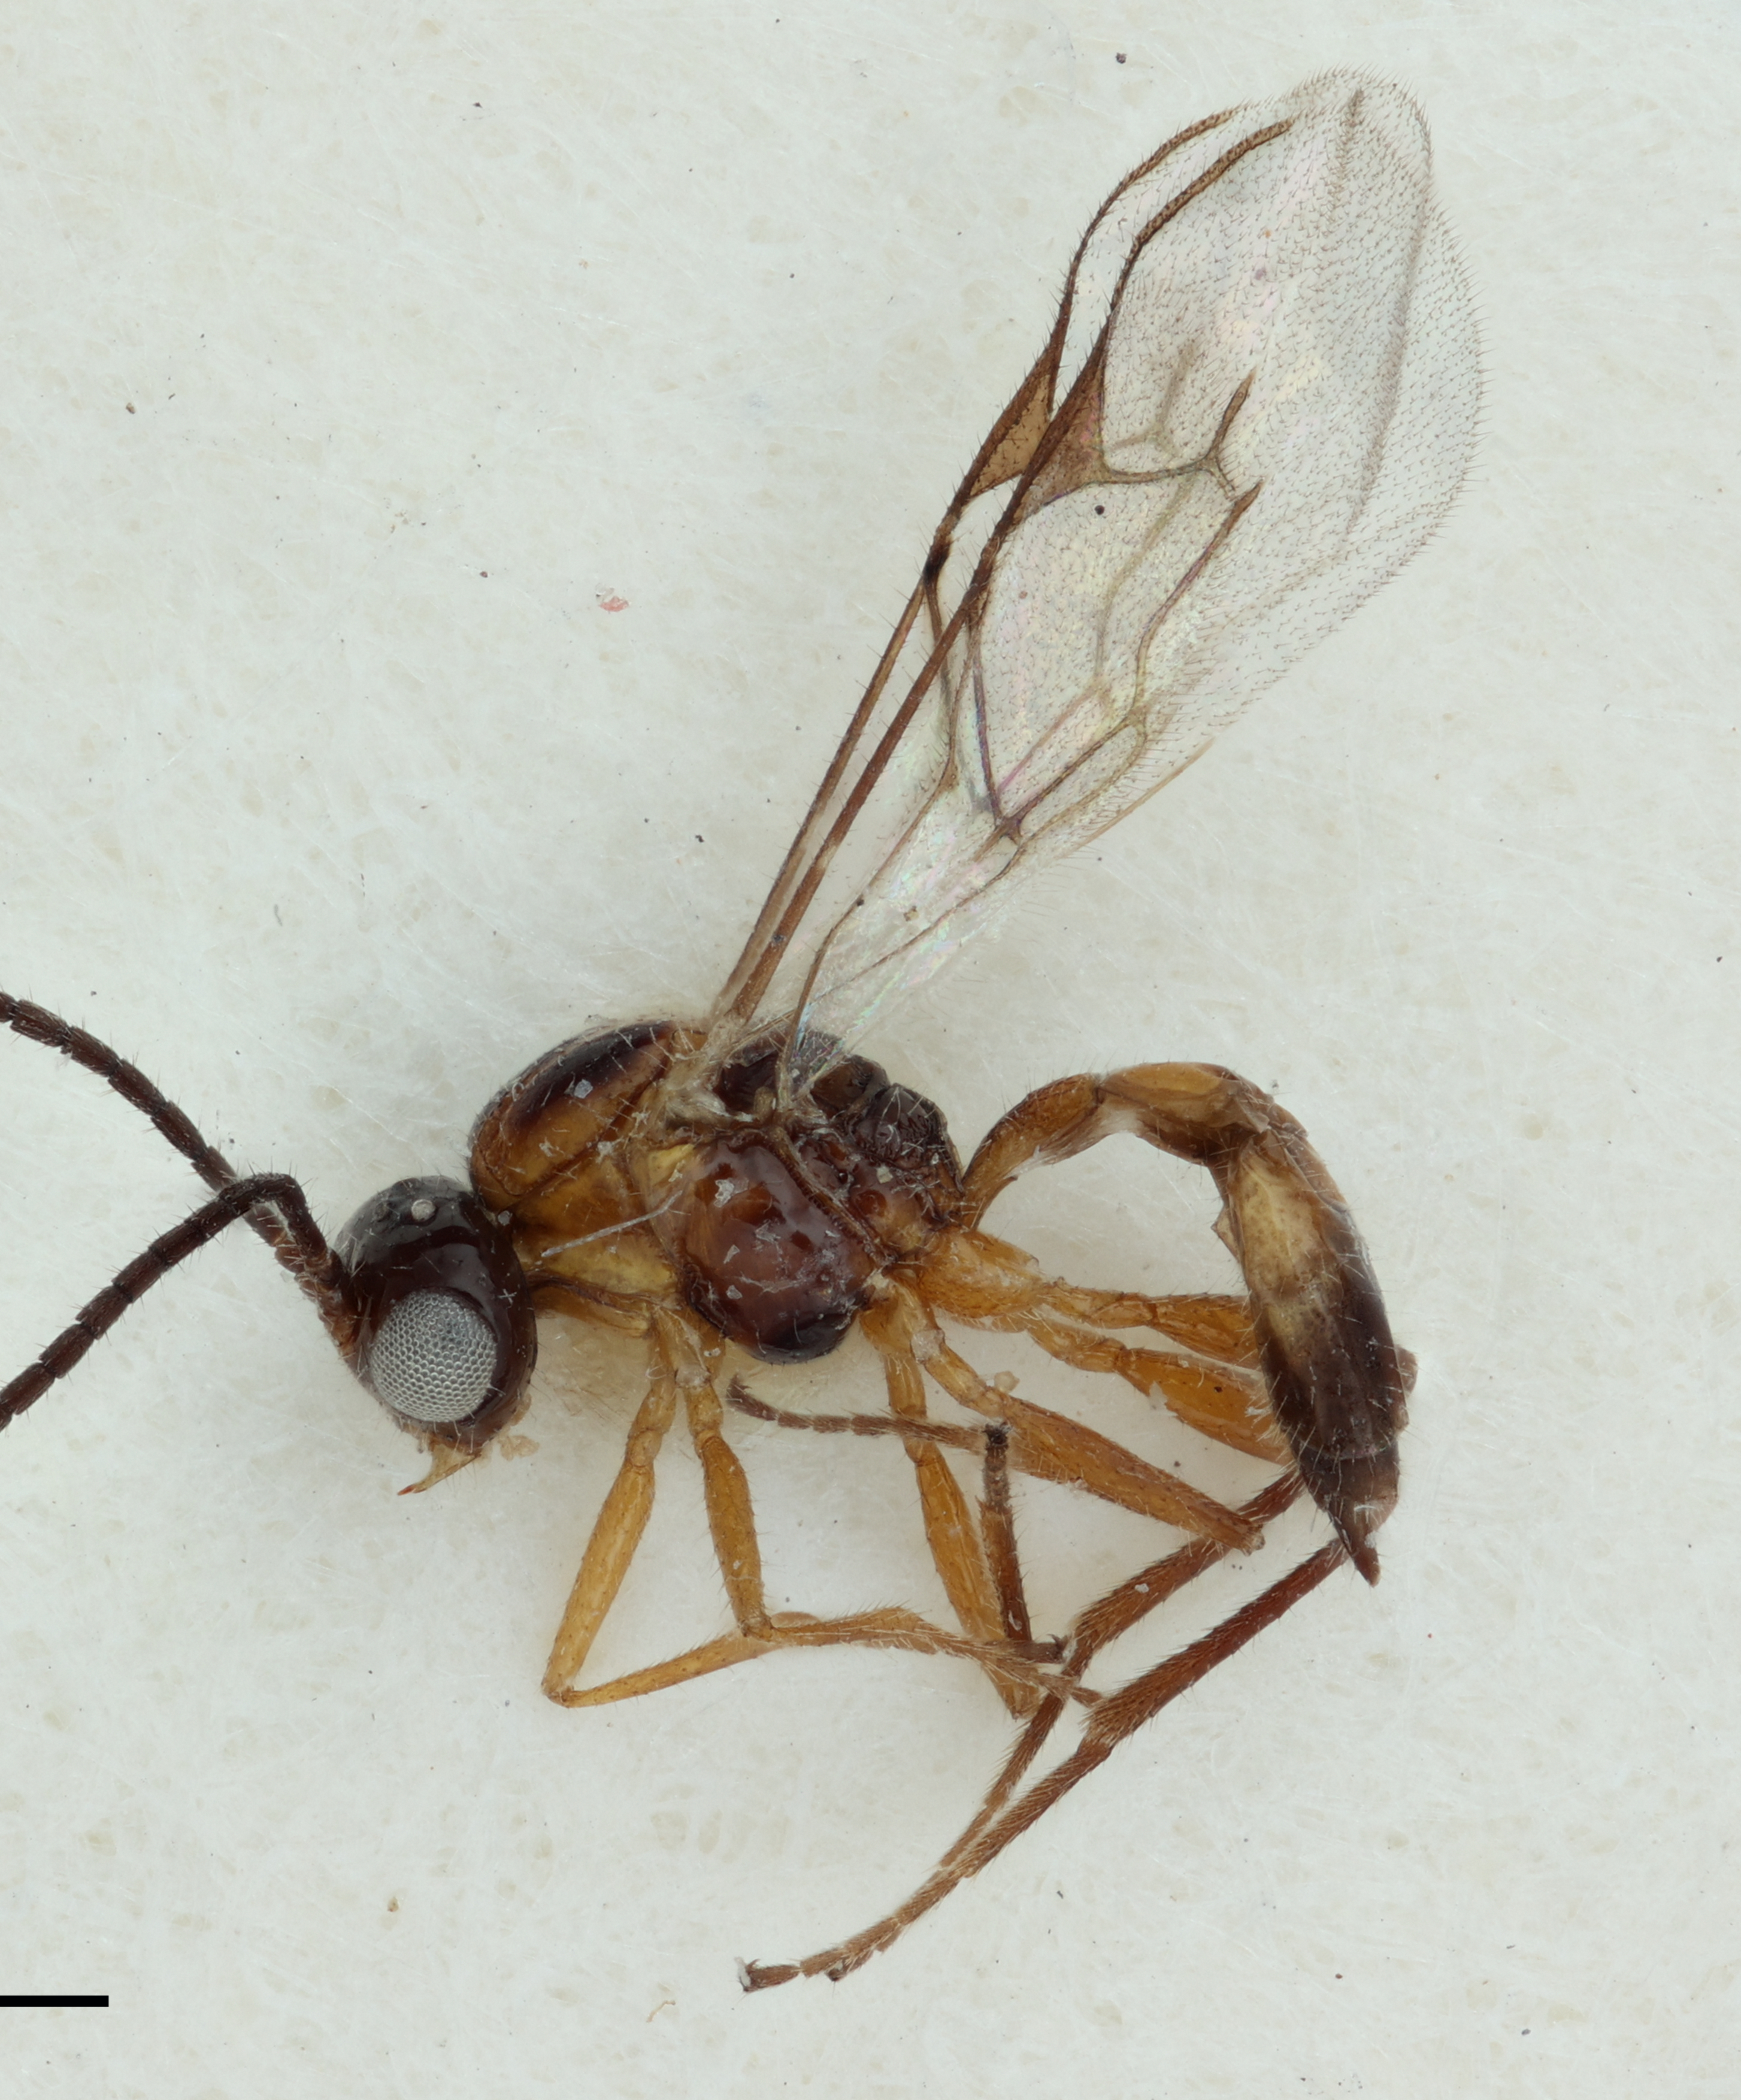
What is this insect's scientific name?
Pauesia ahtanumensis
